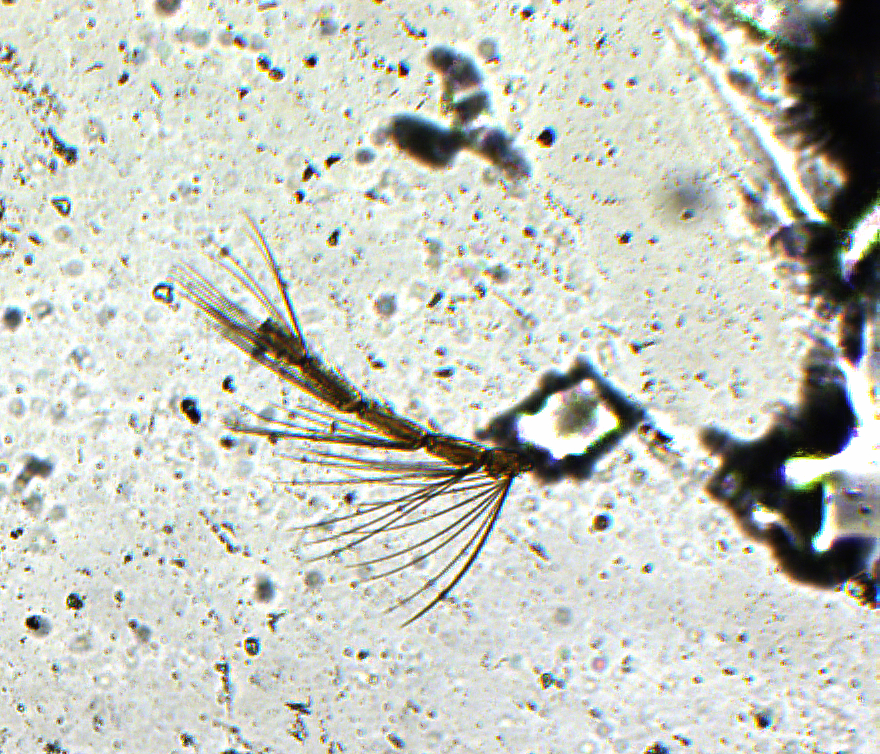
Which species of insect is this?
Tetrastichus kumaonensis
